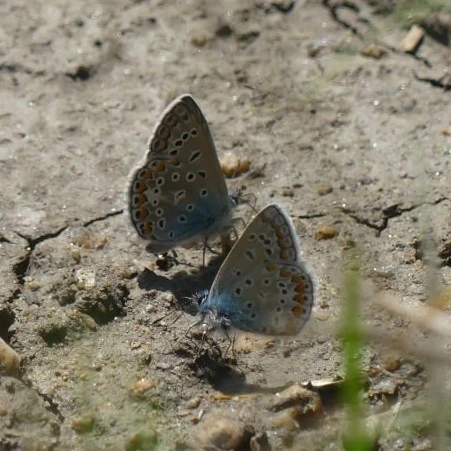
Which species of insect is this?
Polyommatus icarus
